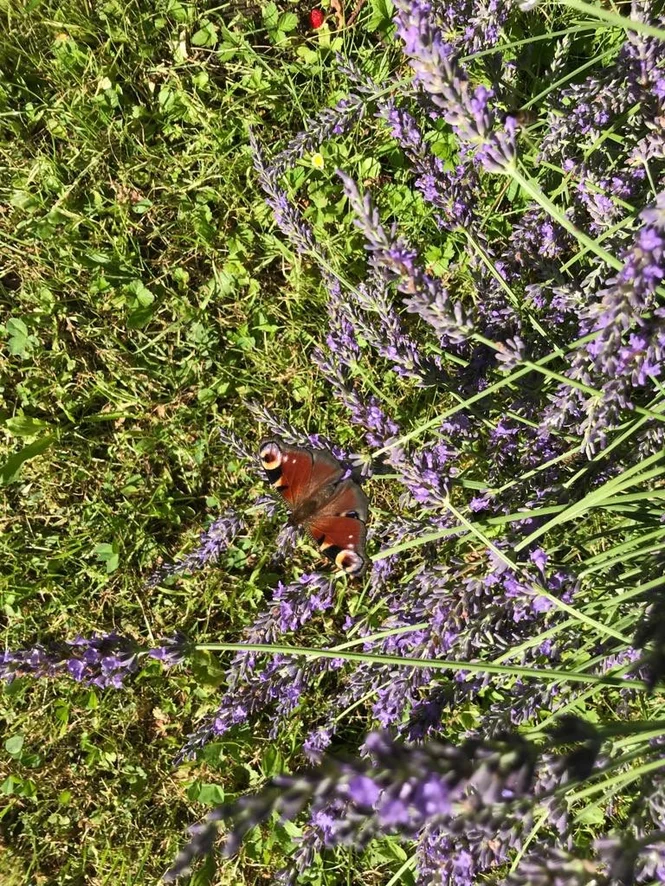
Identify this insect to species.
Aglais io
